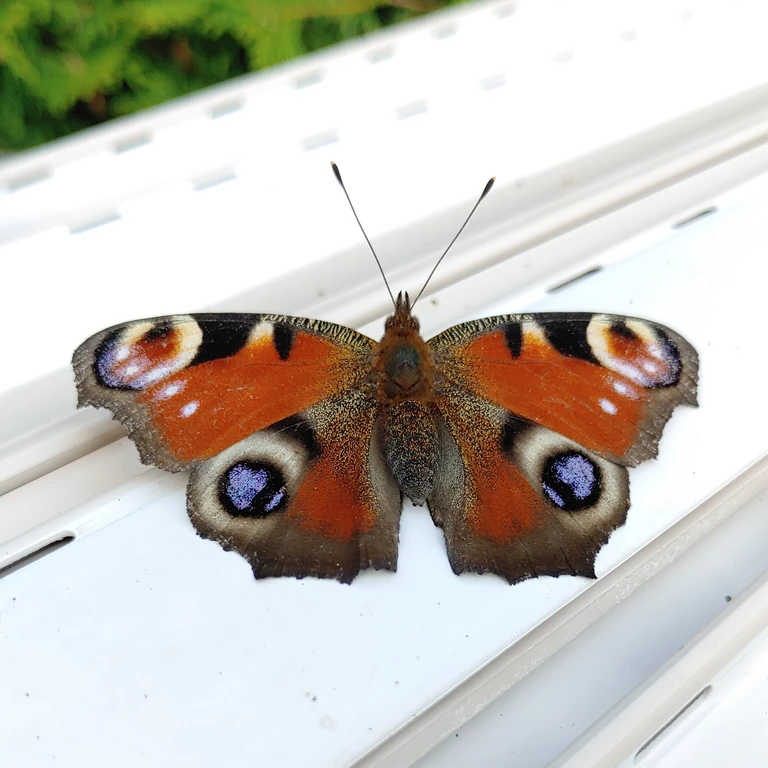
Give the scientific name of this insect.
Aglais io
